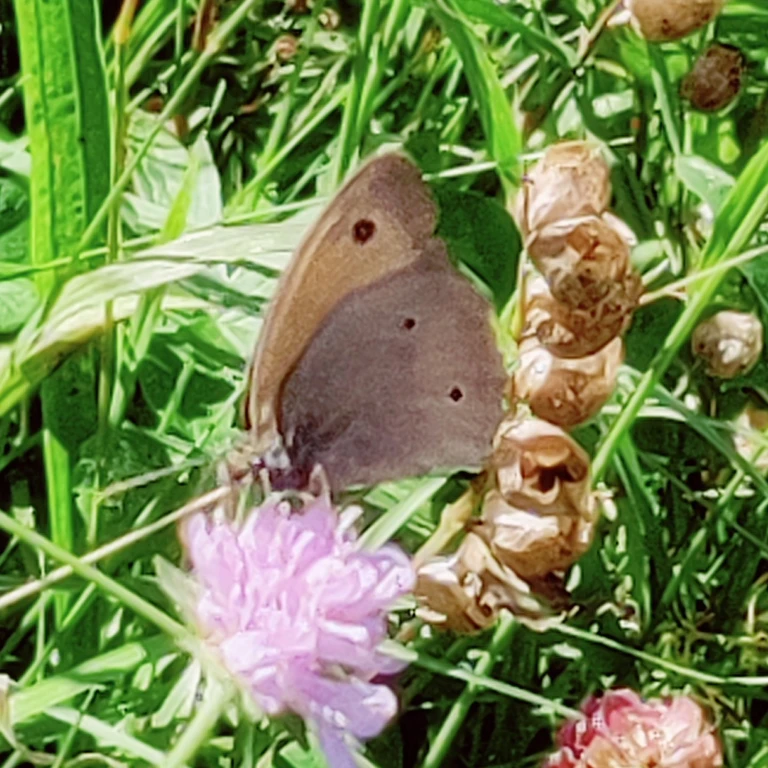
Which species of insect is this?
Maniola jurtina
